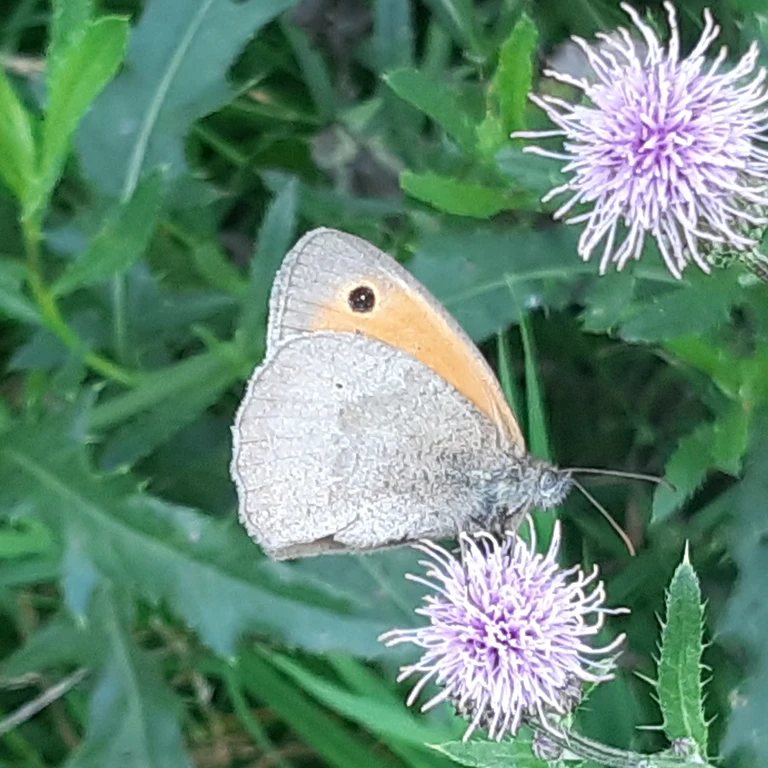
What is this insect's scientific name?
Maniola jurtina
